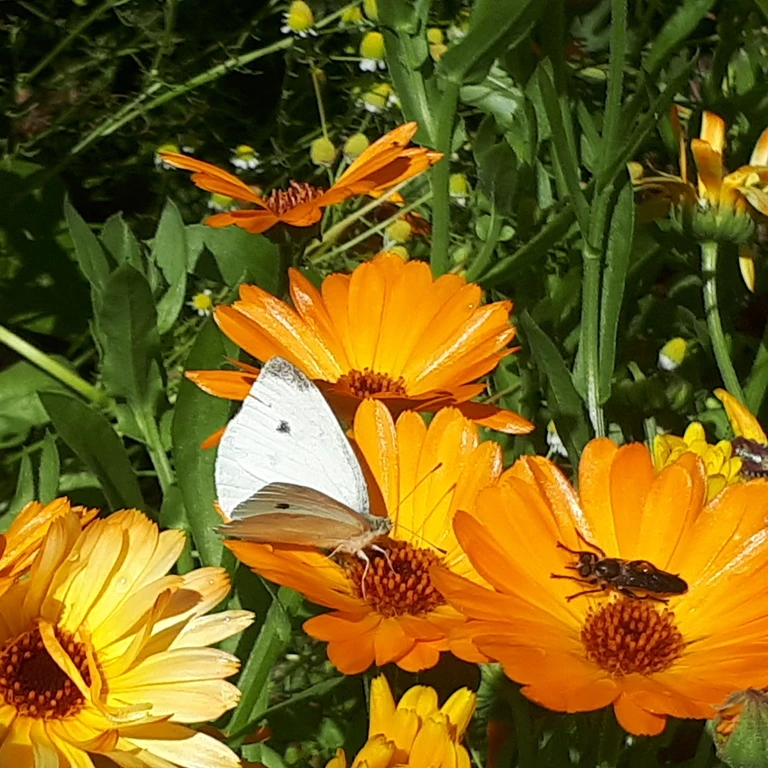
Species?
Pieris rapae
